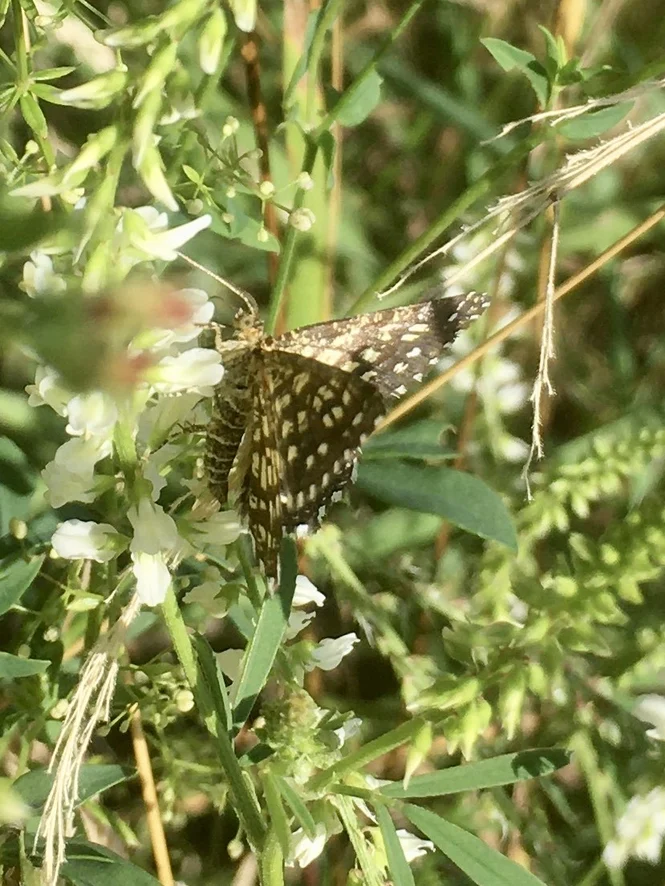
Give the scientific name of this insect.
Chiasmia clathrata
